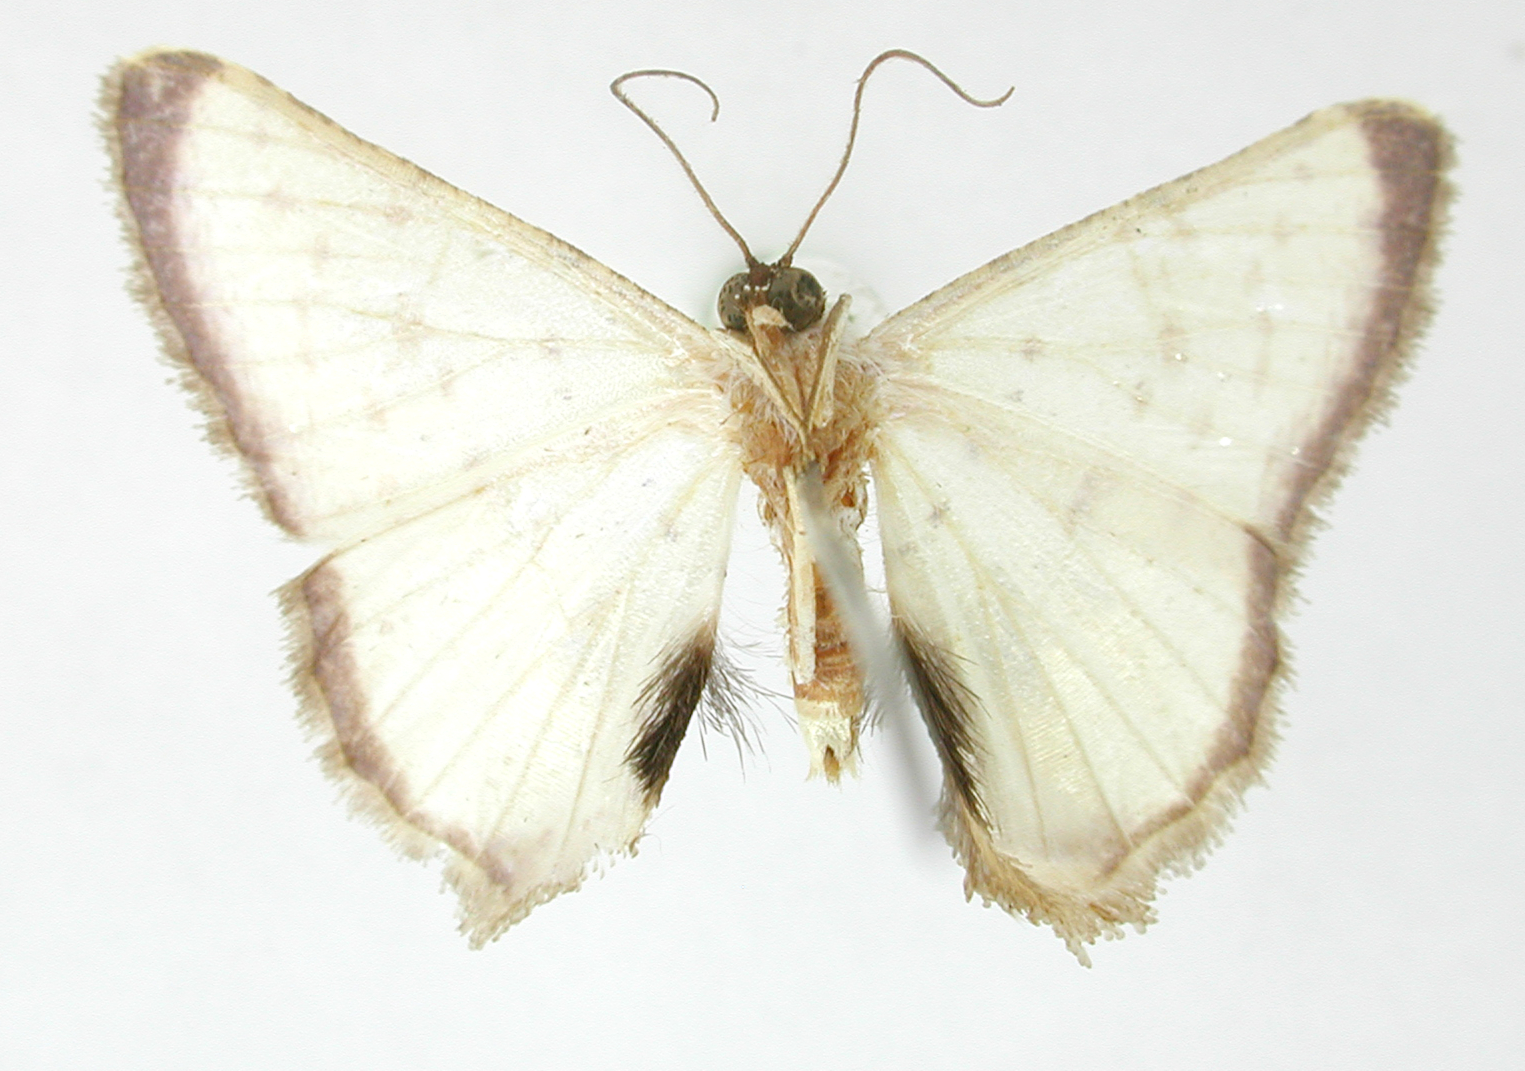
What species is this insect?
Berberodes cassiteris
